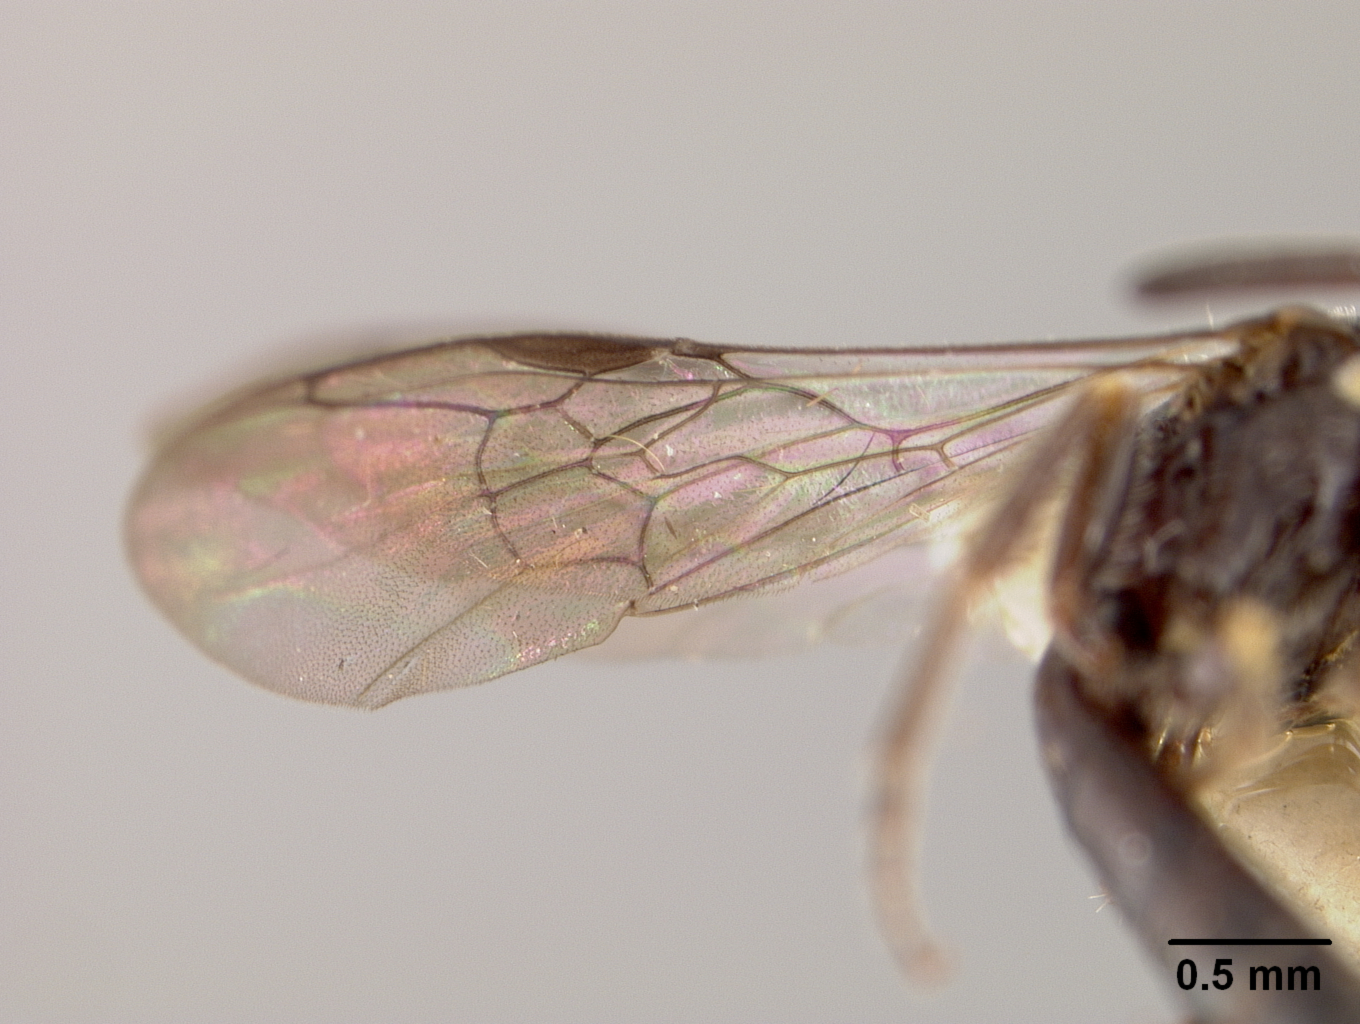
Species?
Heterosarus nitens
